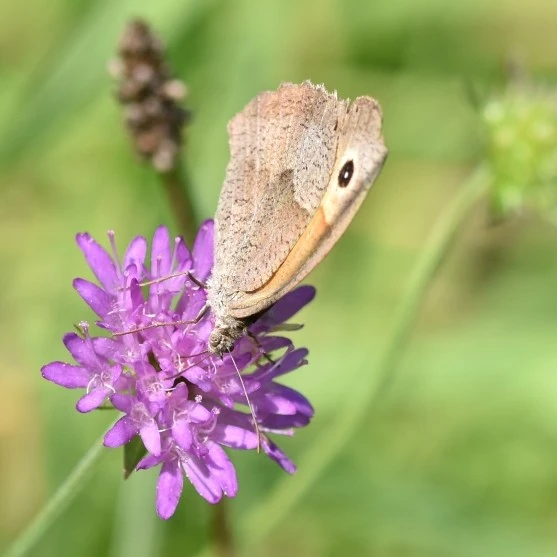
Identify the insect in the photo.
Maniola jurtina
